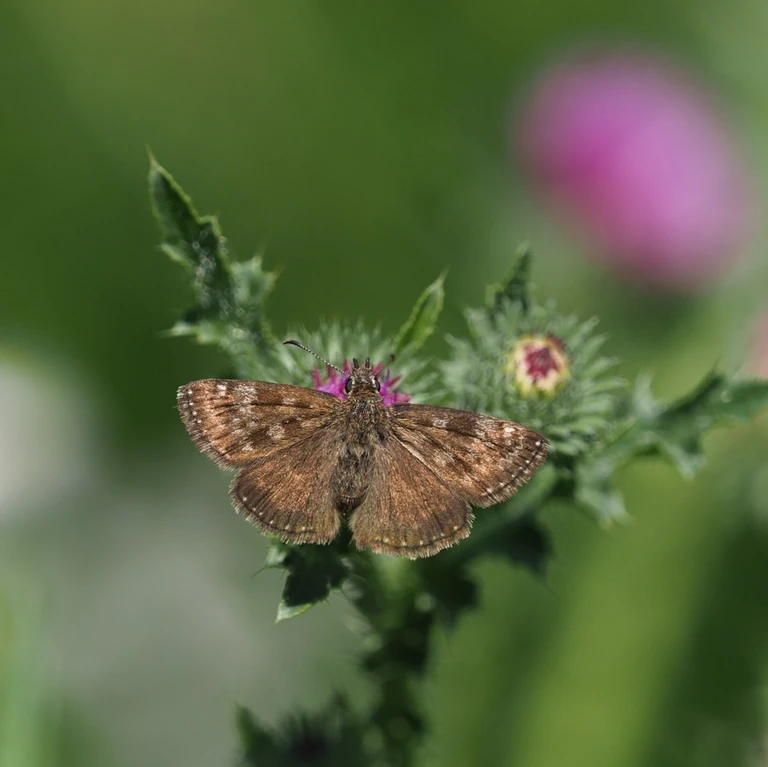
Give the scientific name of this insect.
Erynnis tages
